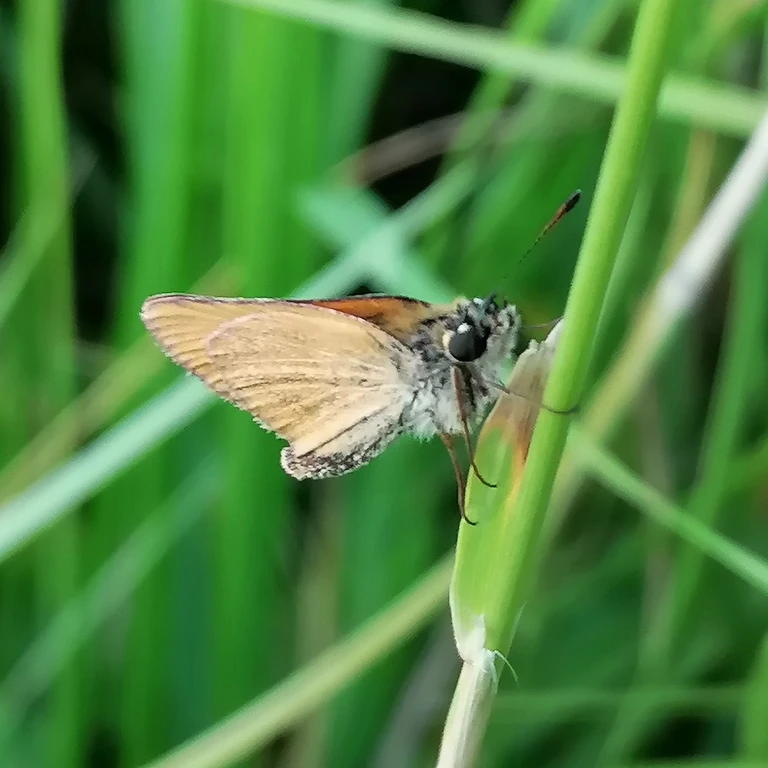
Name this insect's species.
Thymelicus lineola
